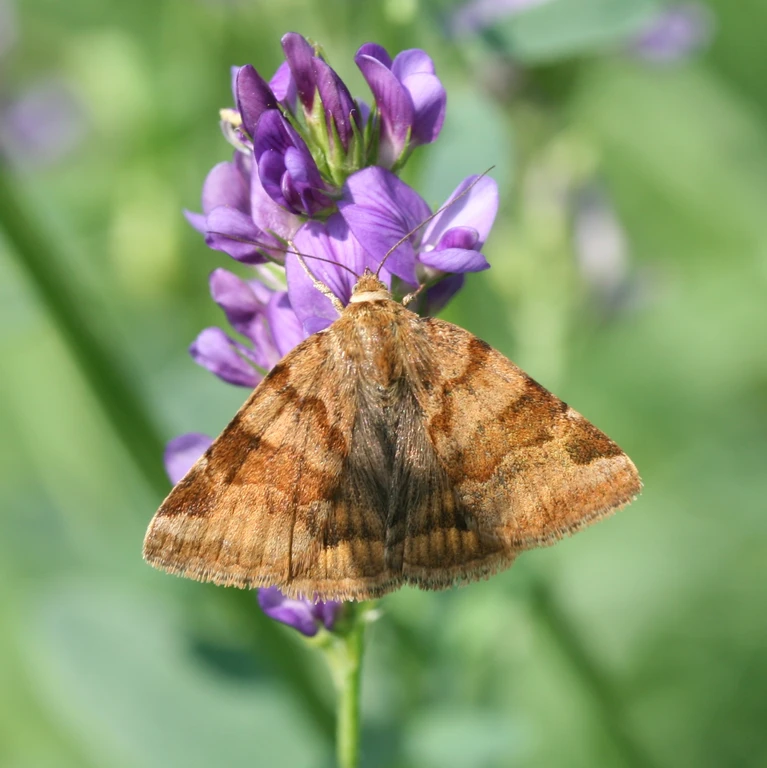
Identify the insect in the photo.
Euclidia glyphica
